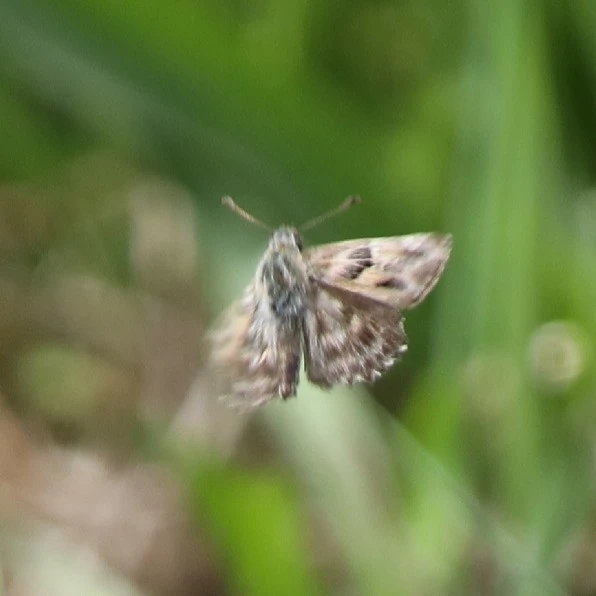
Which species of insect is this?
Carcharodus alceae
